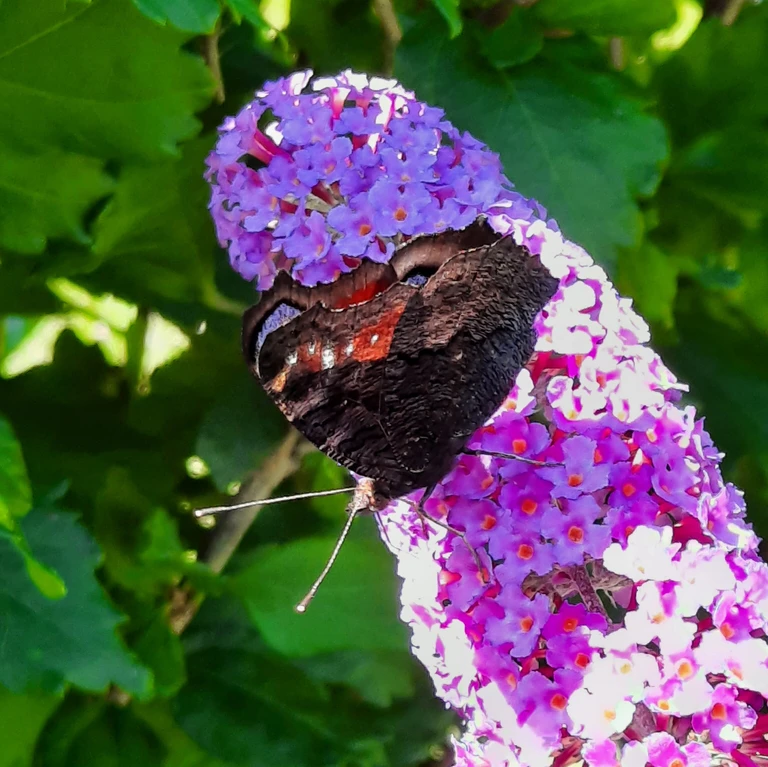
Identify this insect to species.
Aglais io
